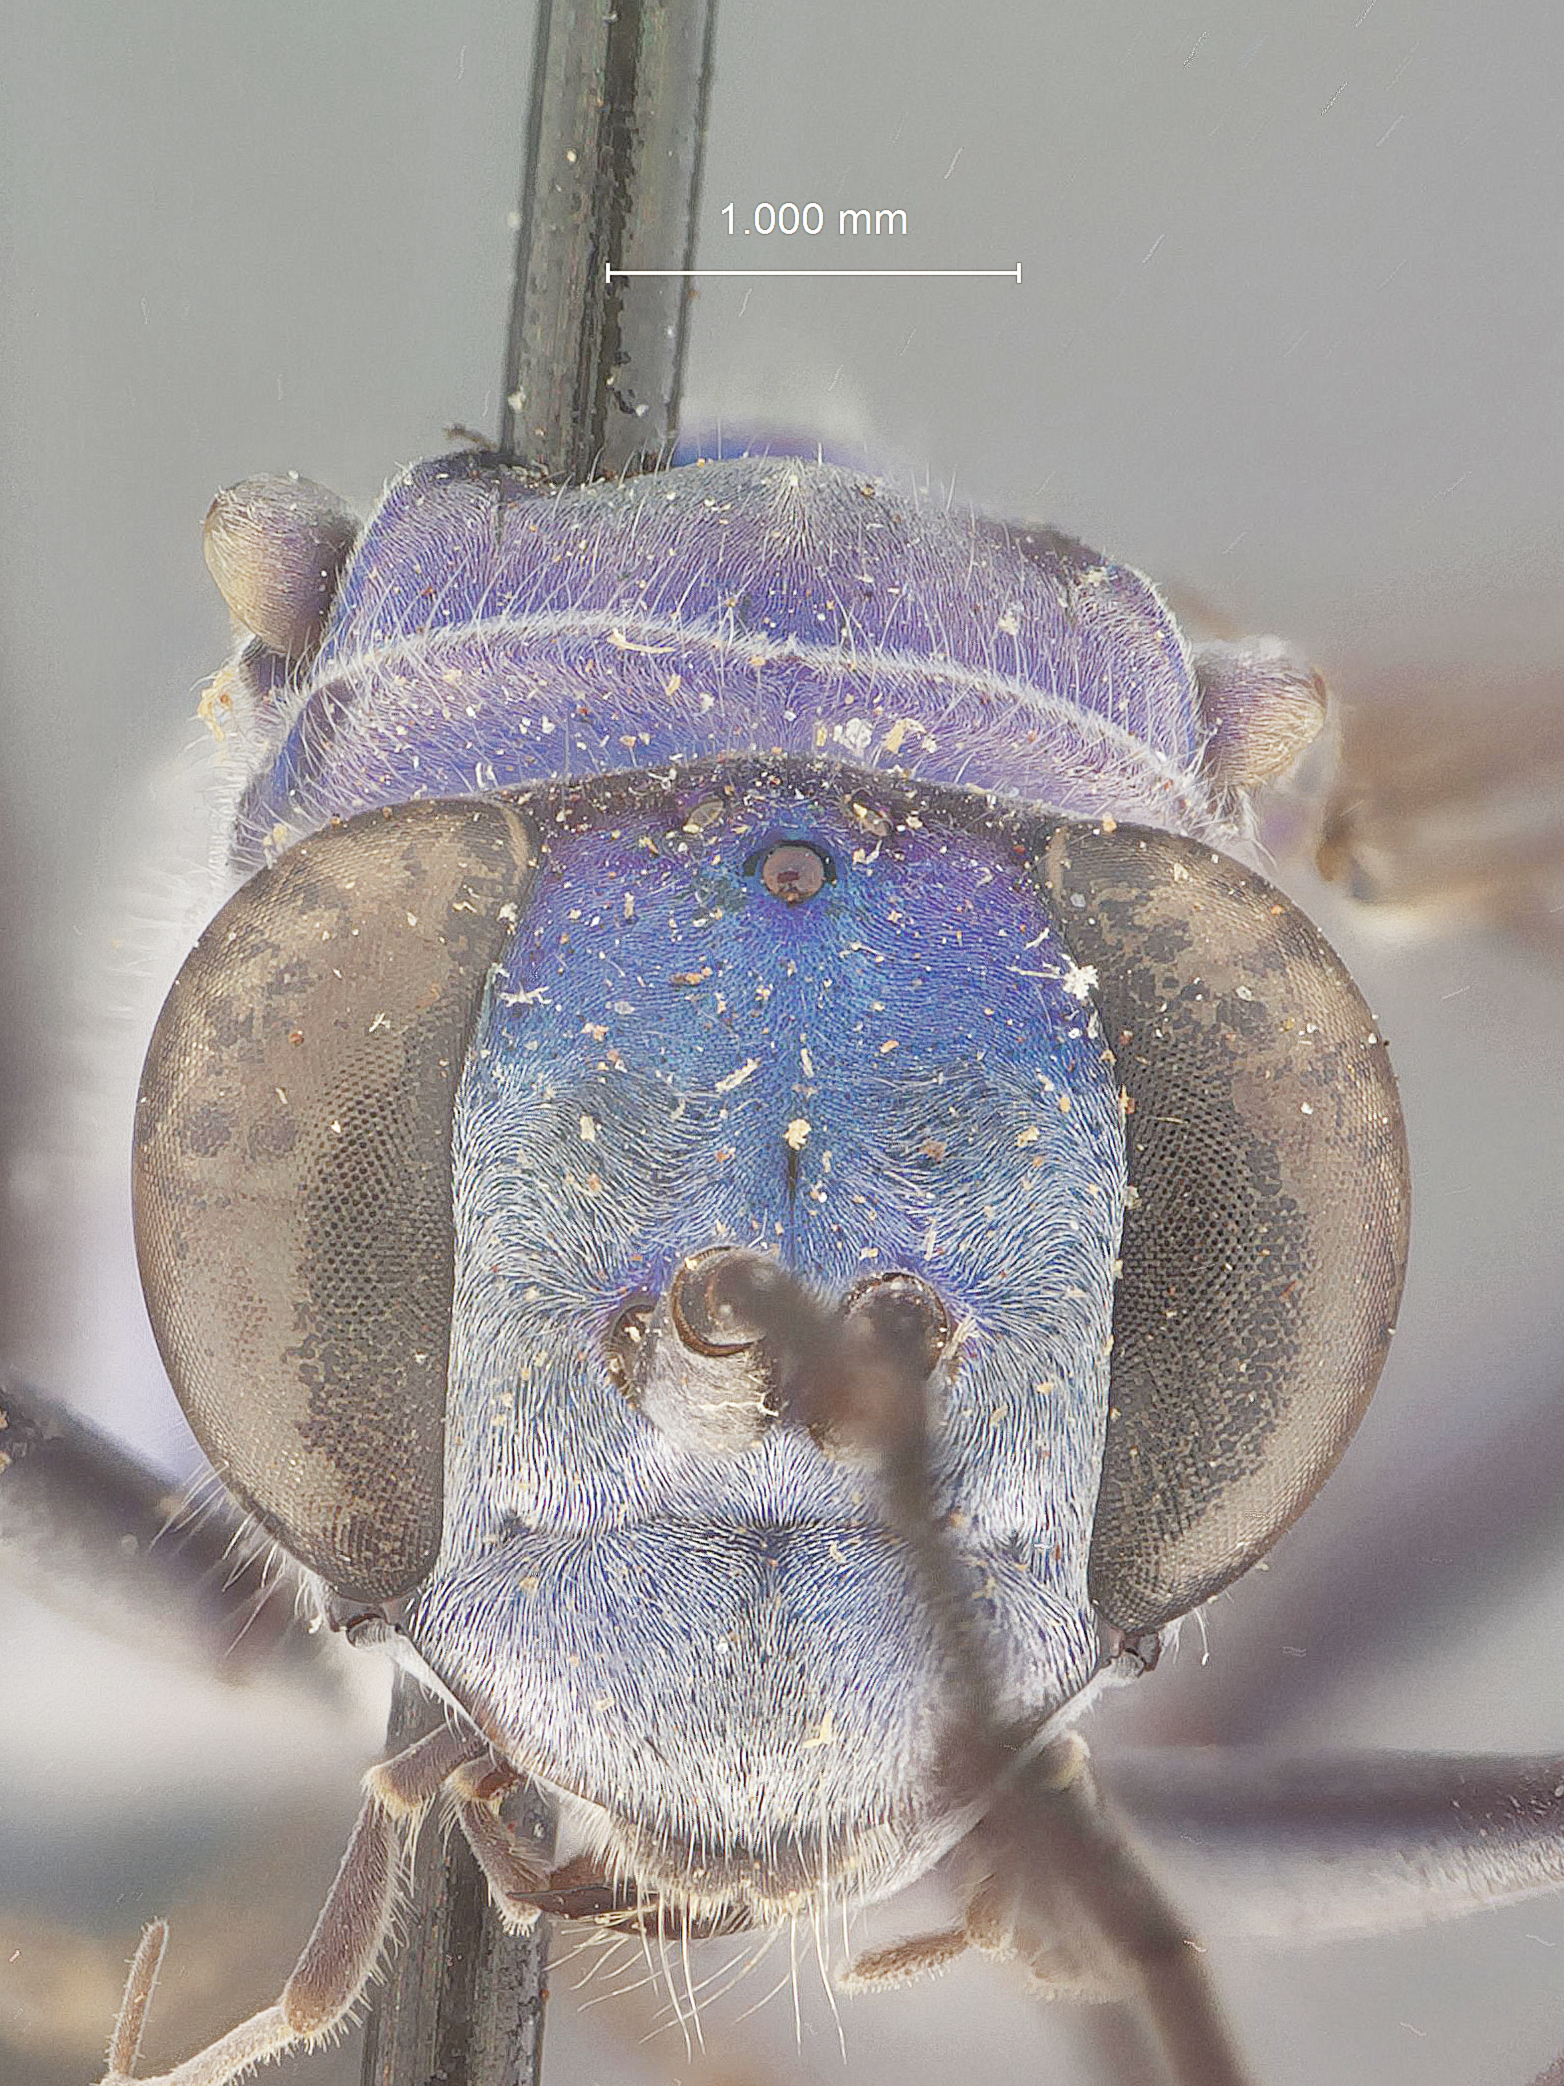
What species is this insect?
Pseudagenia nyemitawa
